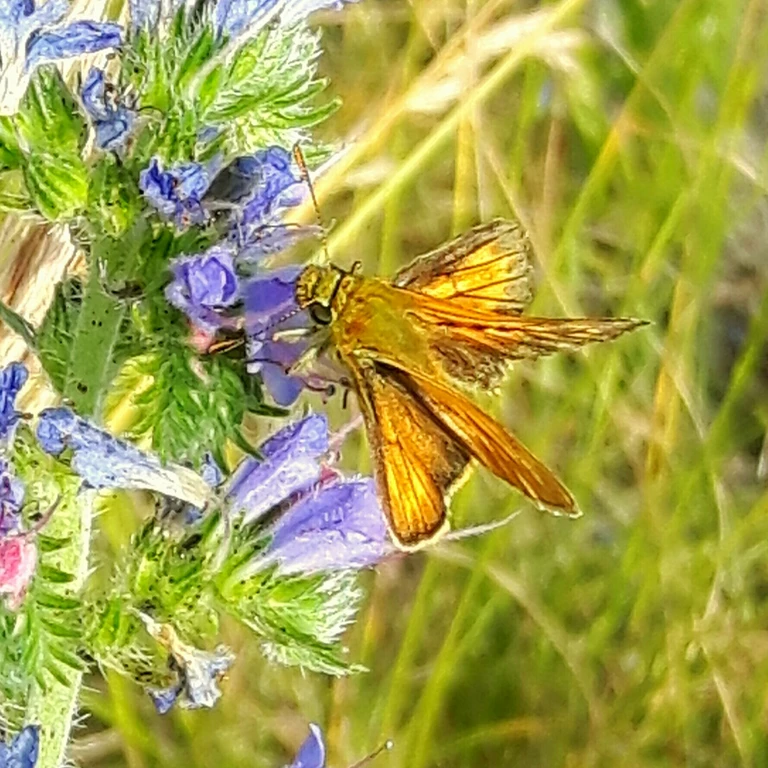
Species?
Ochlodes sylvanus (also Ochlodes venata)
